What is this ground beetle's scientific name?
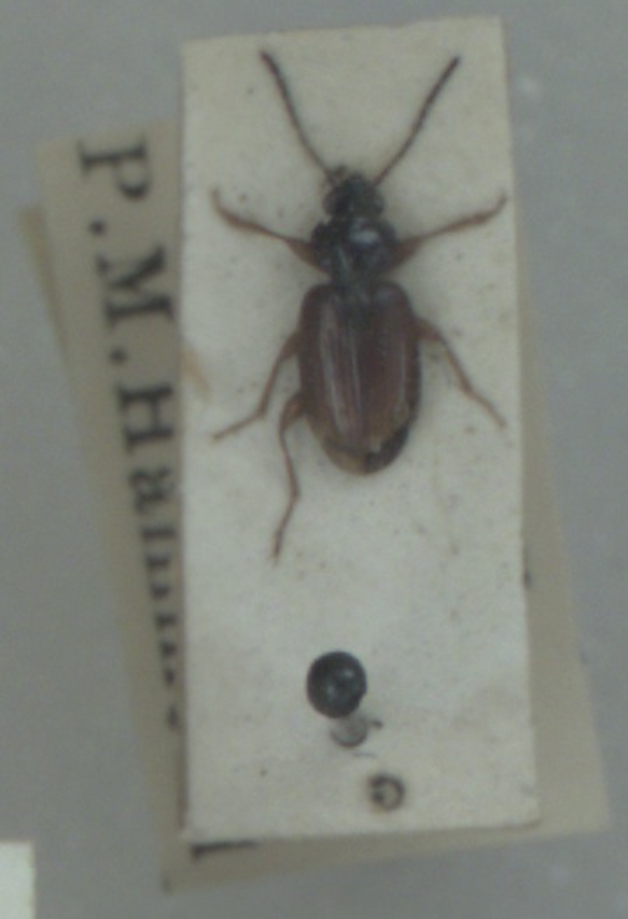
Bembidion iricolor
